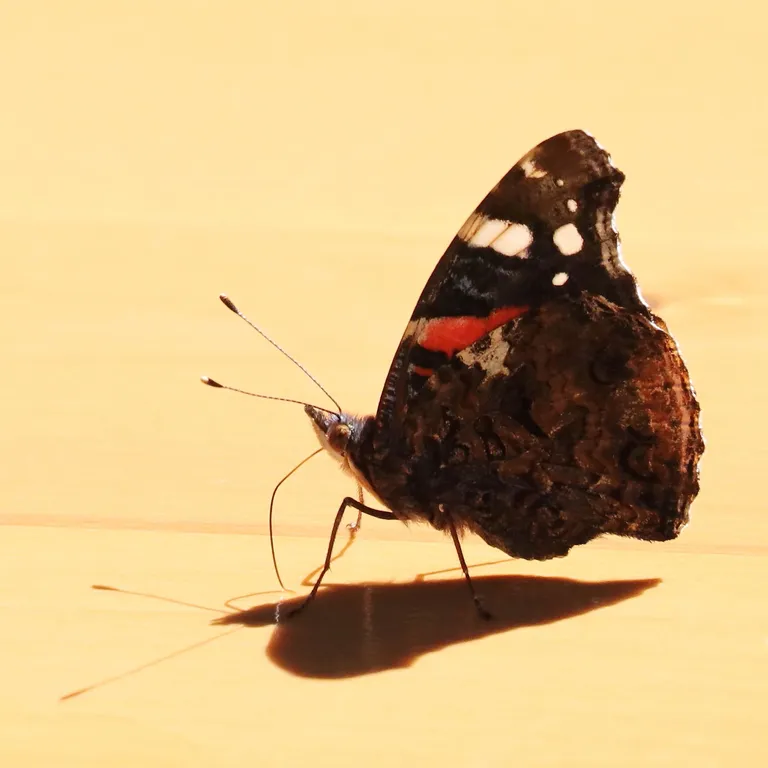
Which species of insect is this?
Vanessa atalanta
